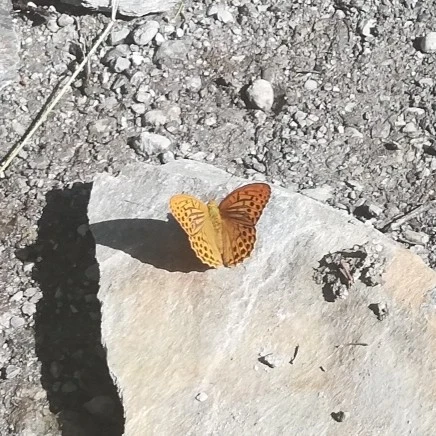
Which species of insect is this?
Argynnis paphia
